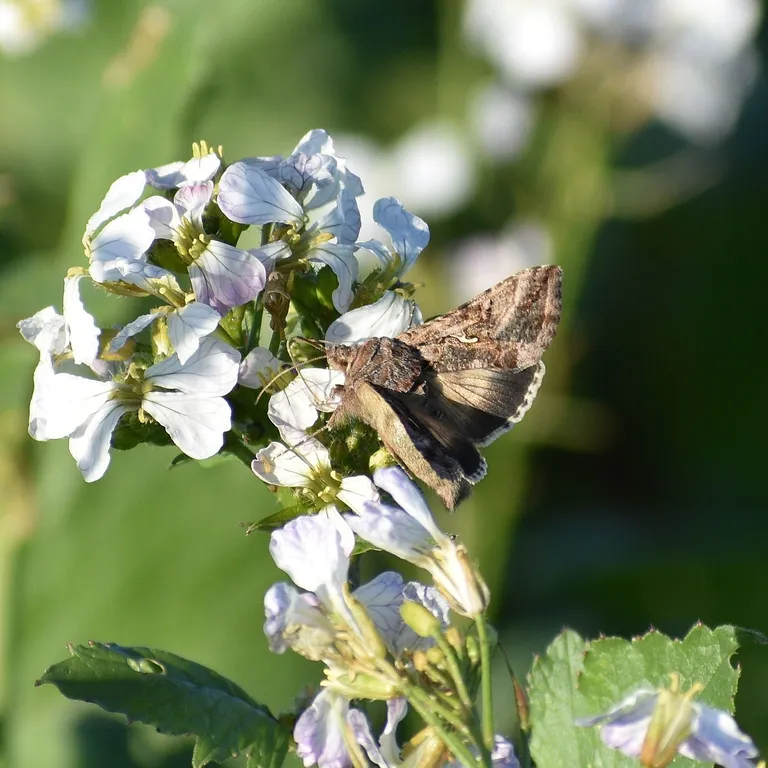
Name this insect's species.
Autographa gamma
